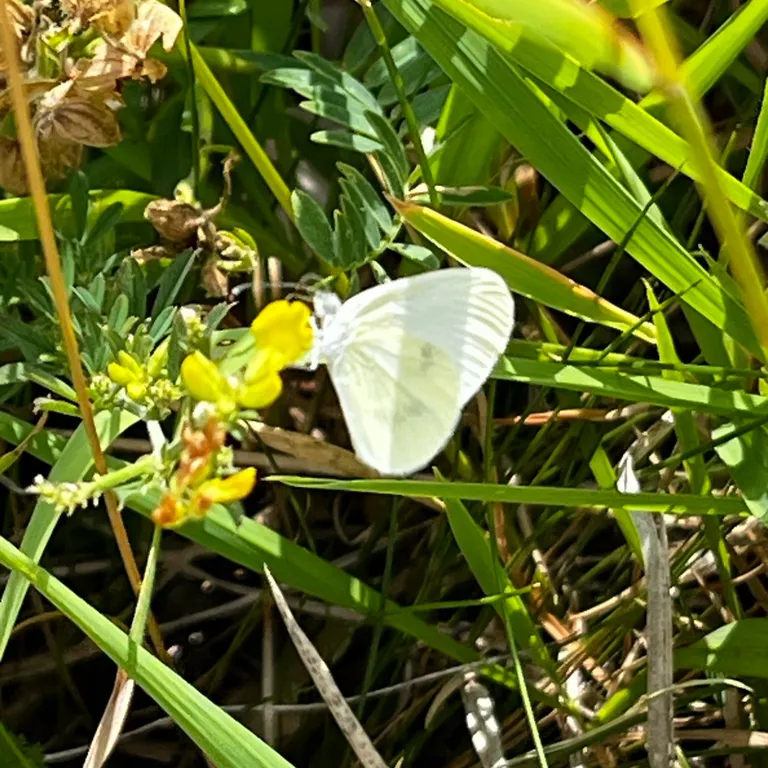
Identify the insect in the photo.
Leptidea sinapis/juvernica
